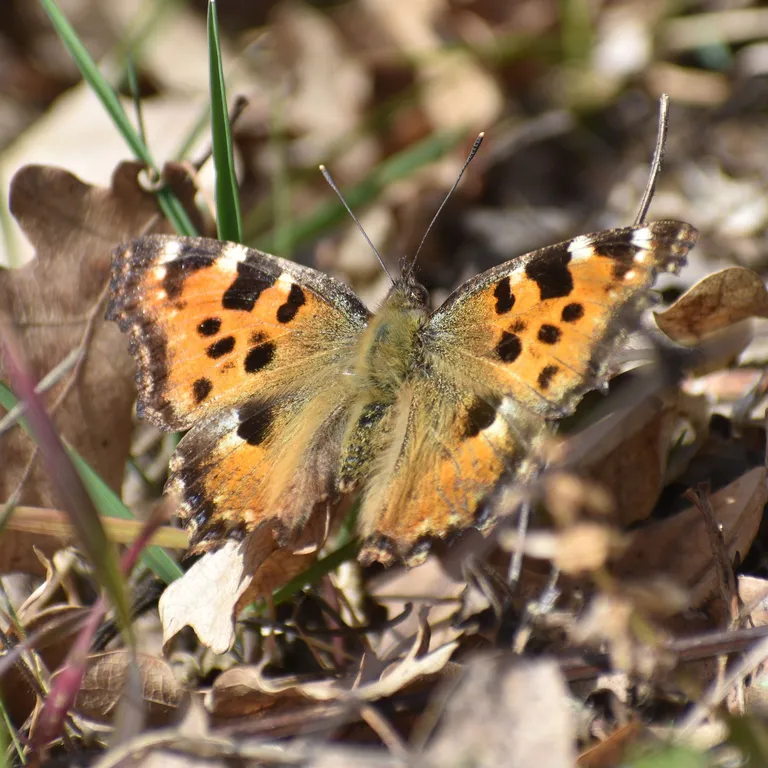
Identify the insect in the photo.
Nymphalis polychloros
